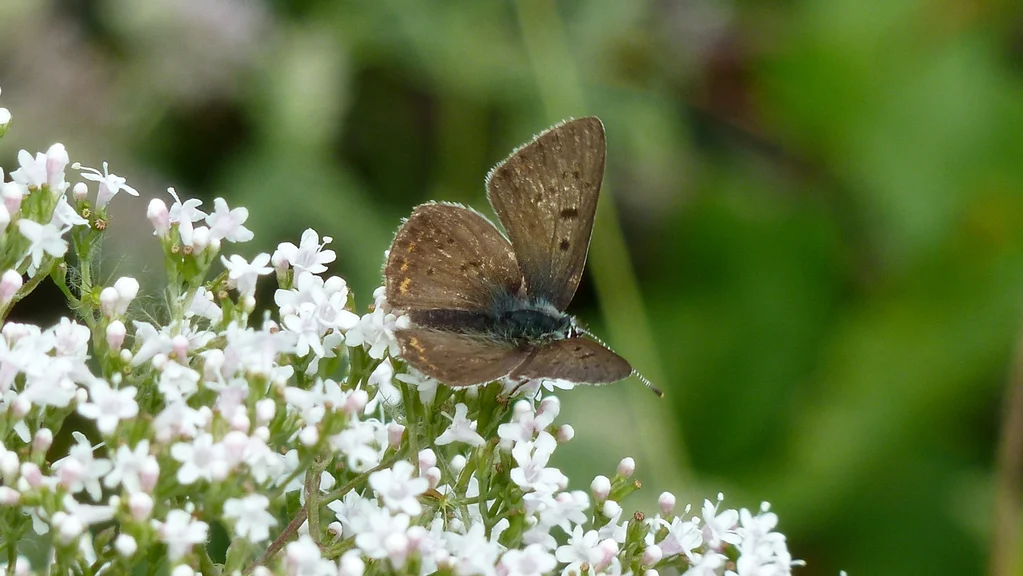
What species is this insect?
Lycaena tityrus (also Loweia tityrus)
